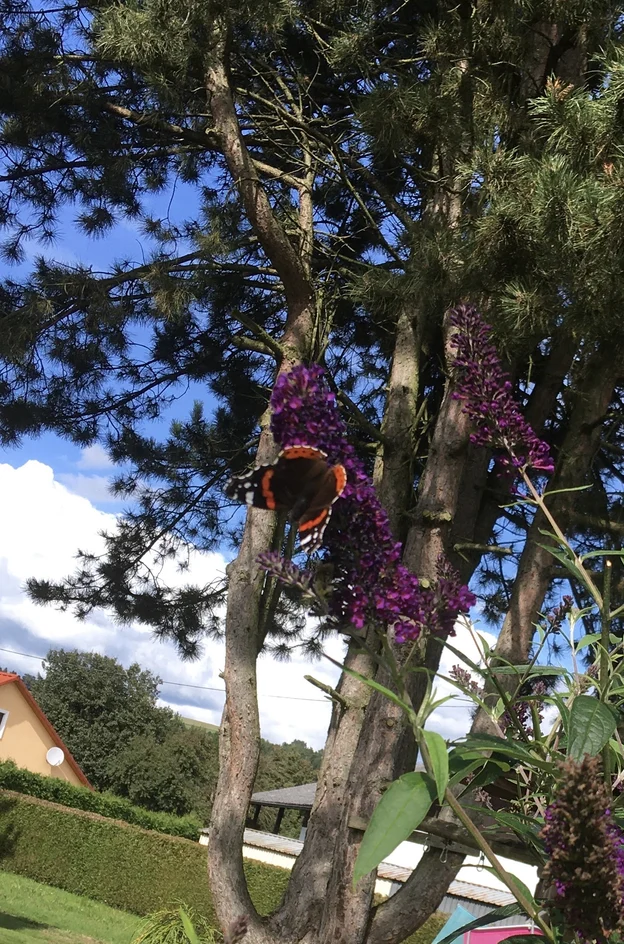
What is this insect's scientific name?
Vanessa atalanta
